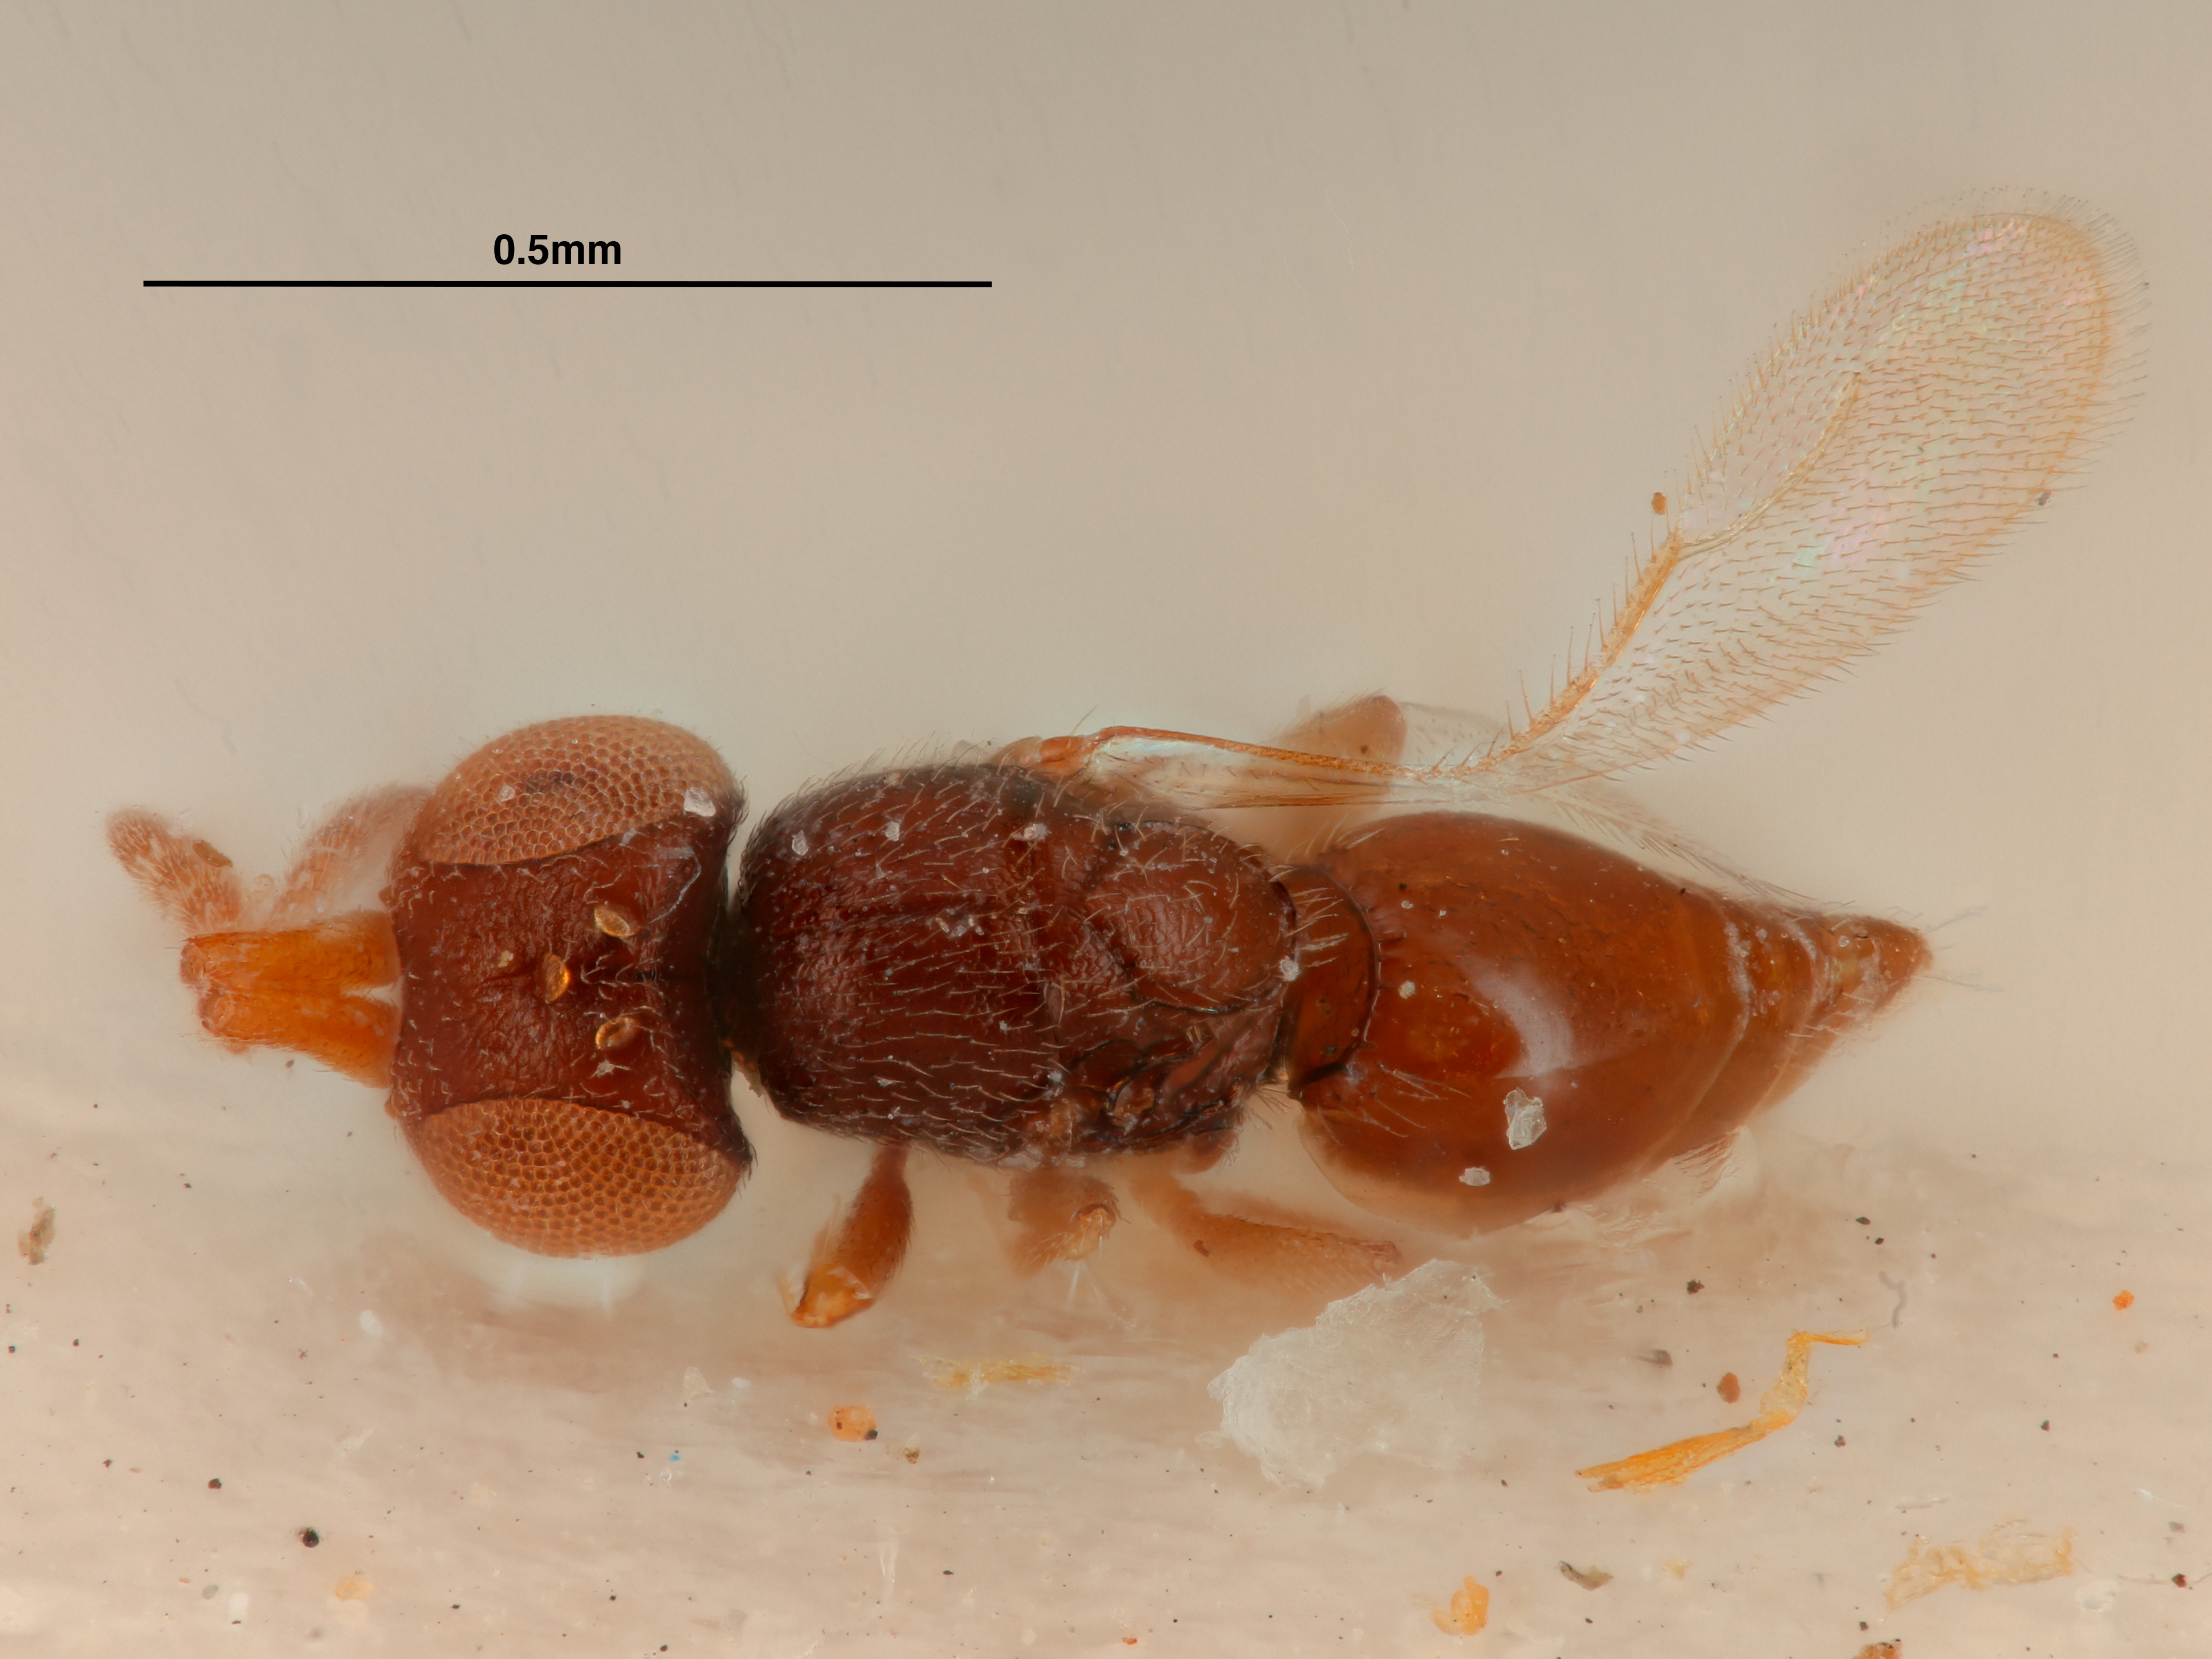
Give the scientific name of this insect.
Aphanogmus albicoxalis
